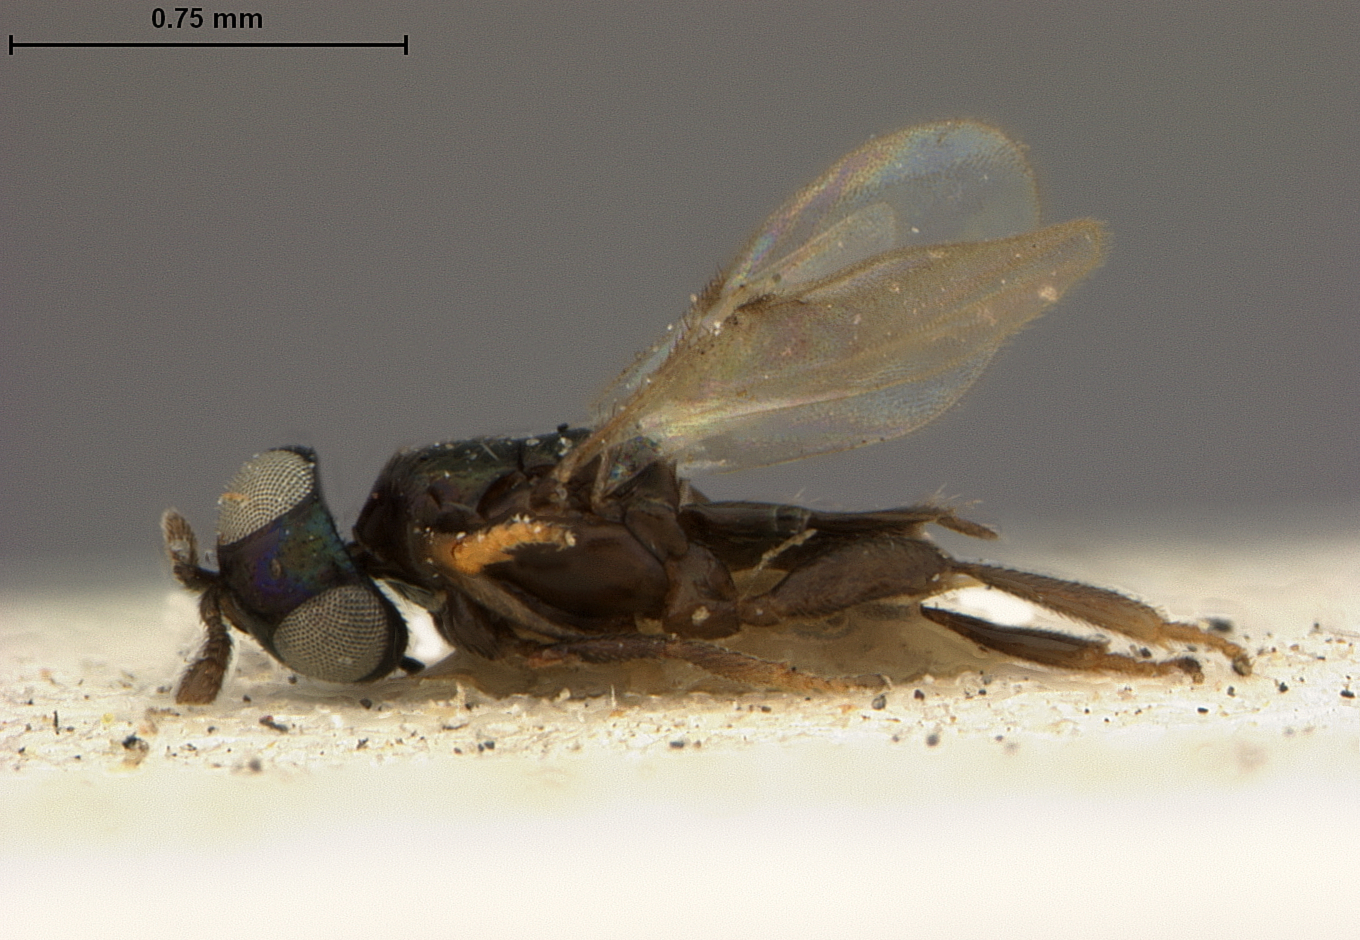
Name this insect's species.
Adelencyrtus kaalae
